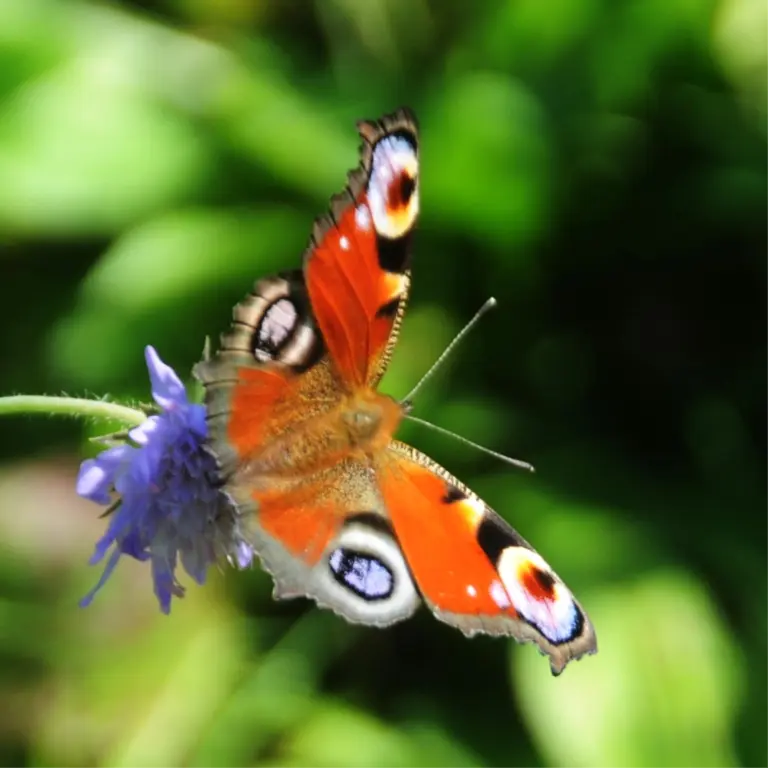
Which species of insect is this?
Aglais io
